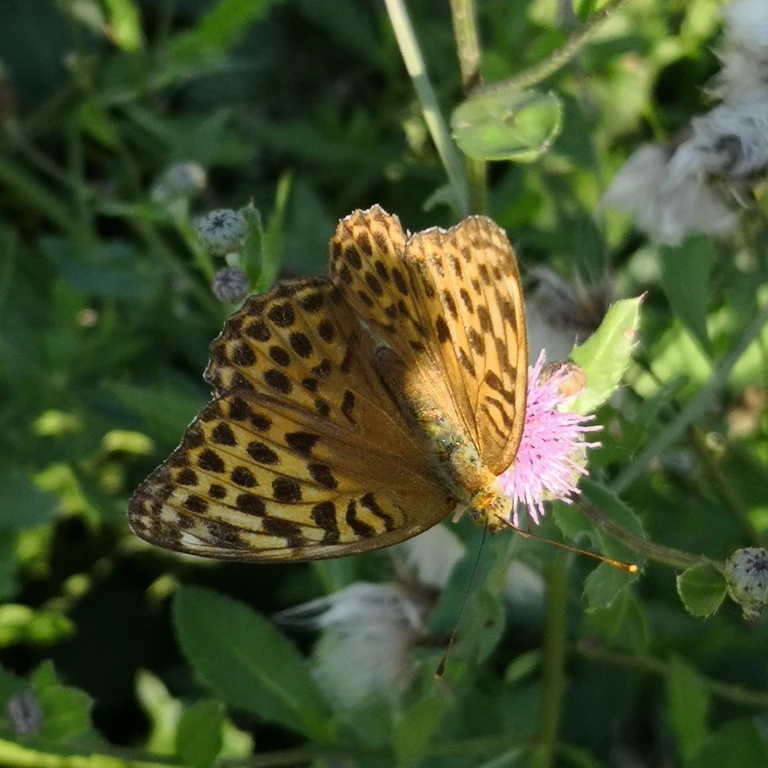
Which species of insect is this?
Argynnis paphia
